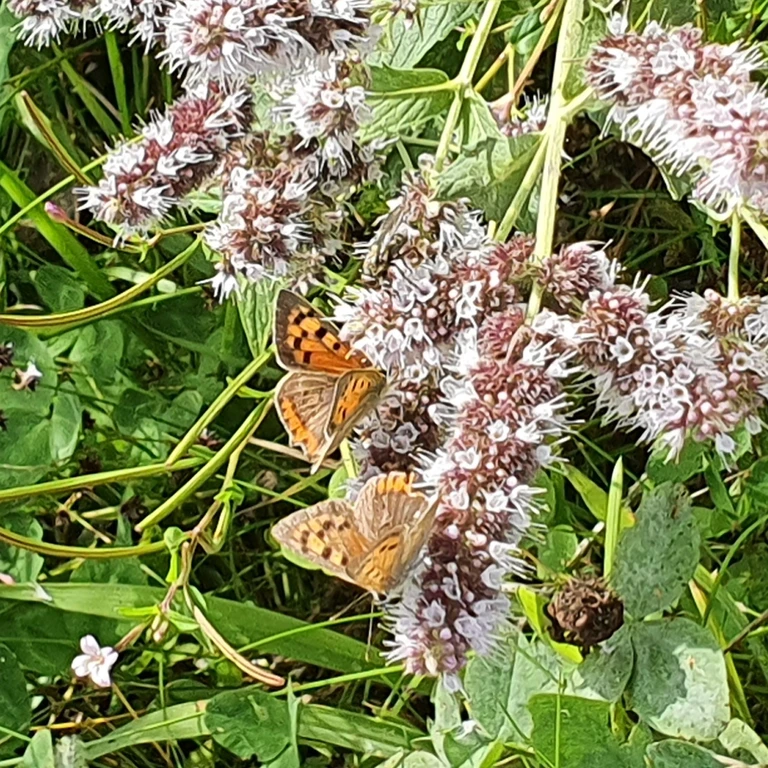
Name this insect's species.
Lycaena phlaeas
